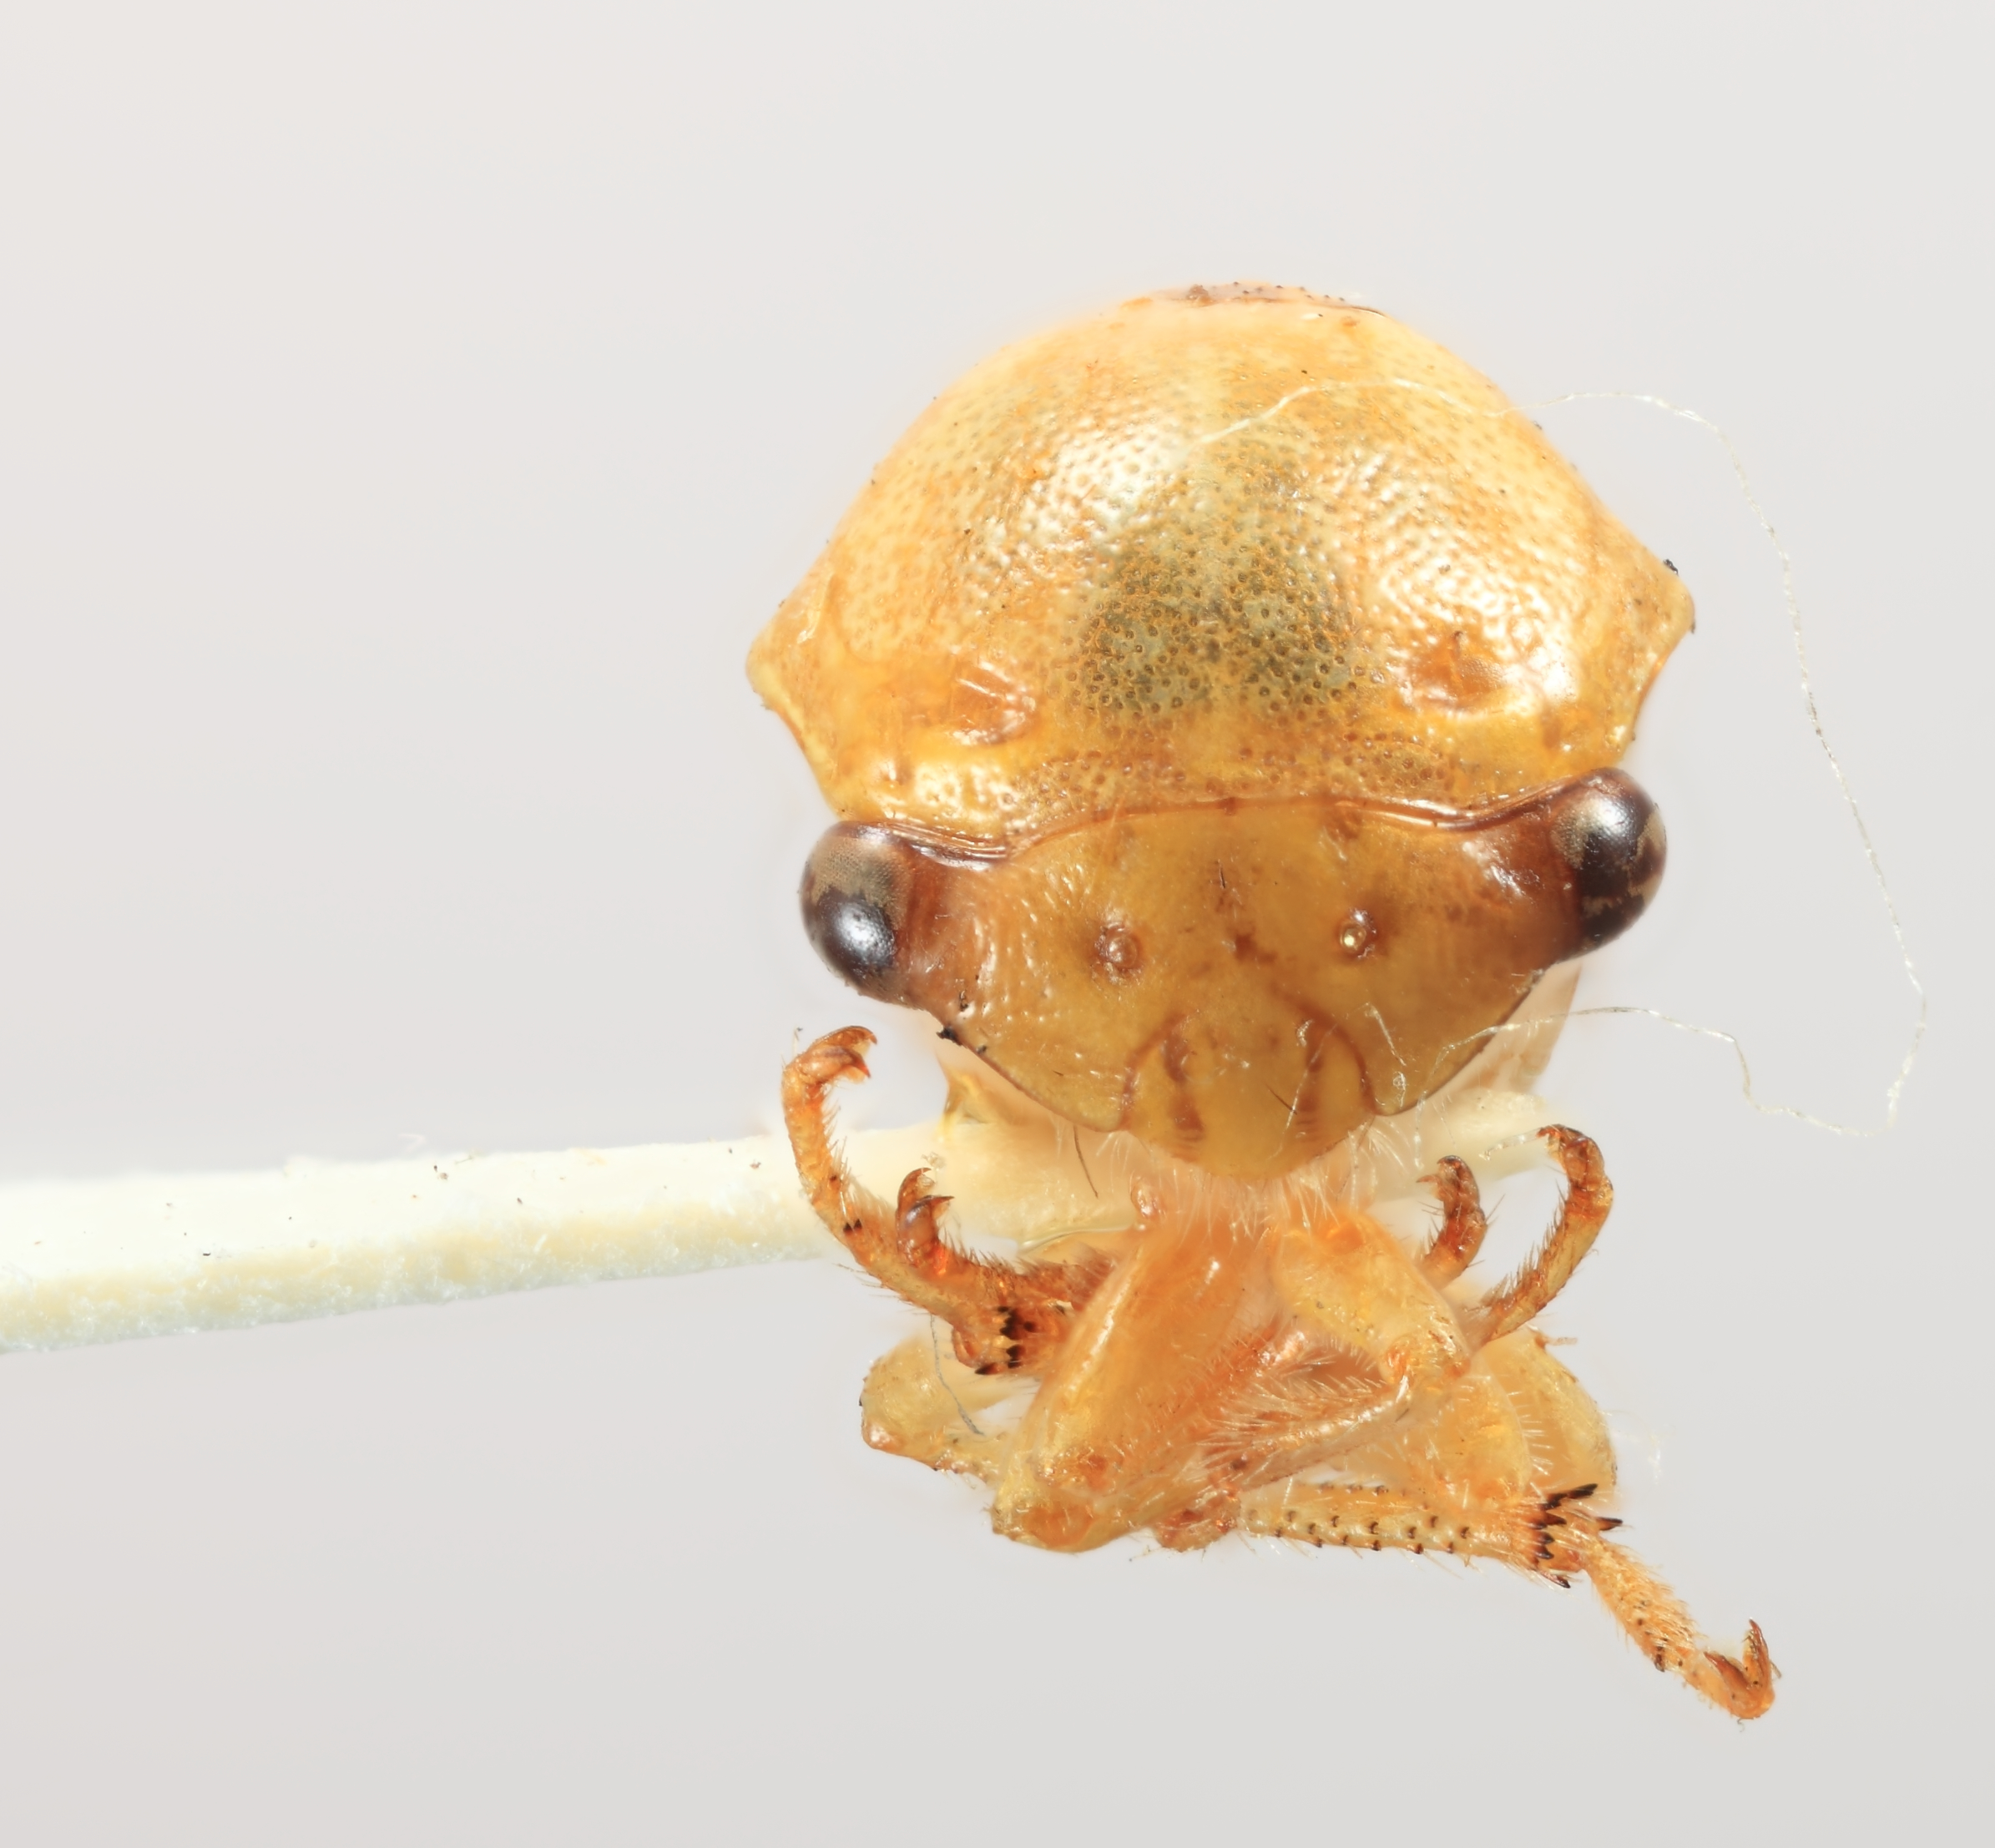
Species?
Stictolobus viridis
